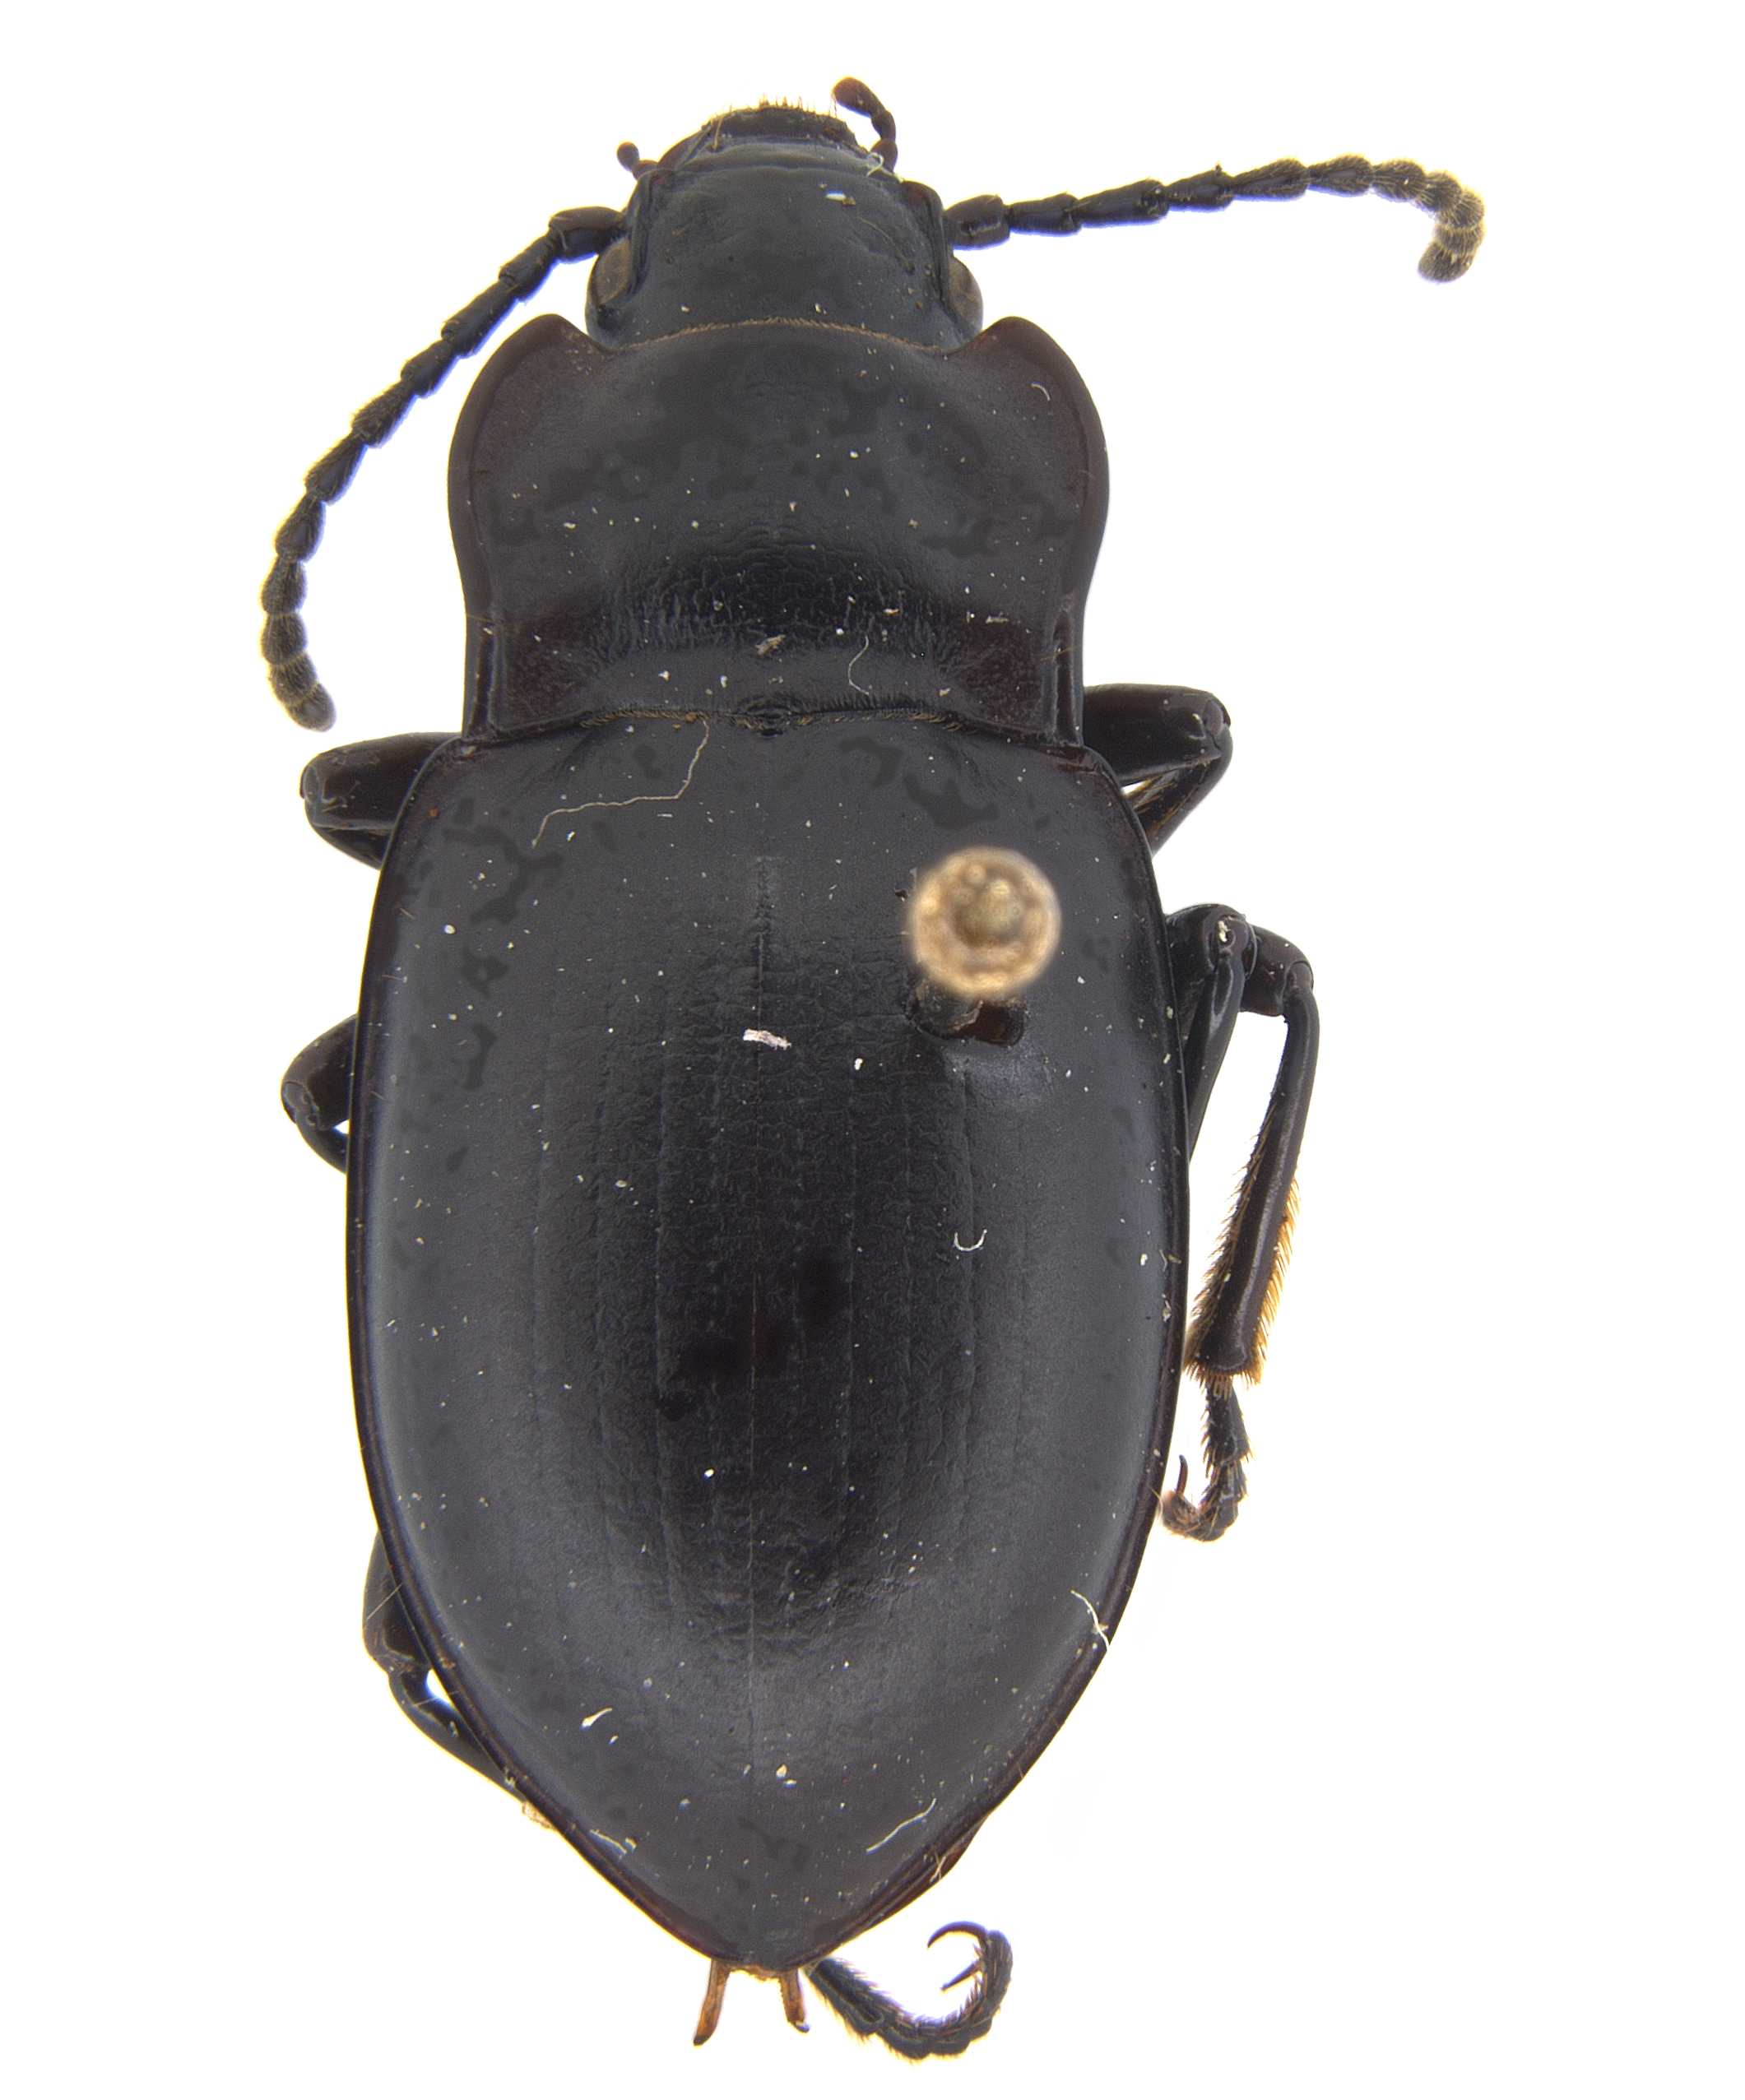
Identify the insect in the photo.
Metrius sericeus (also Metrius contractus)
